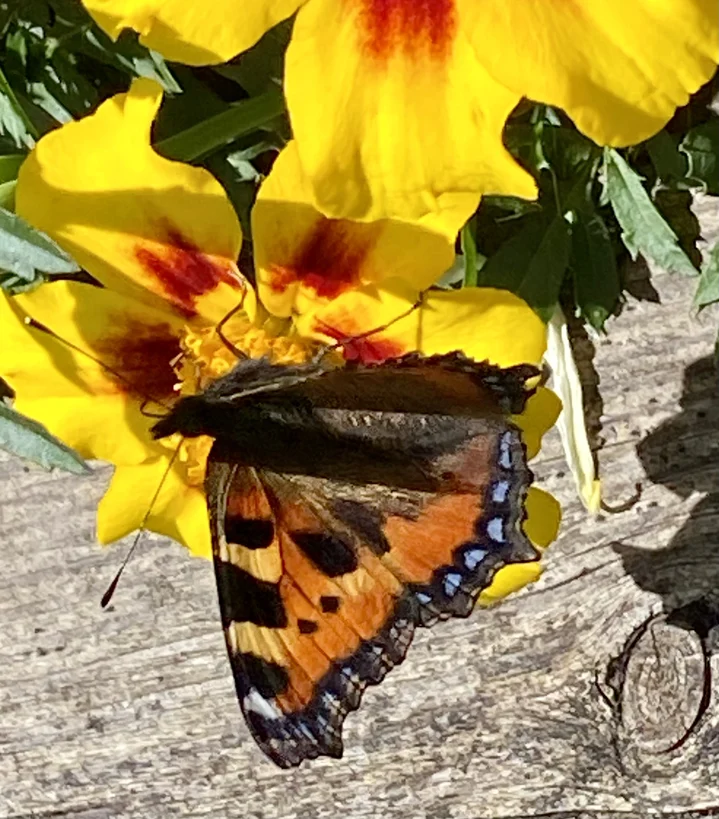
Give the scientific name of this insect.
Aglais urticae
